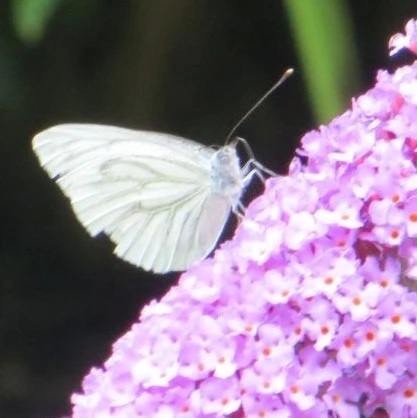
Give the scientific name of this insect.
Pieris napi
